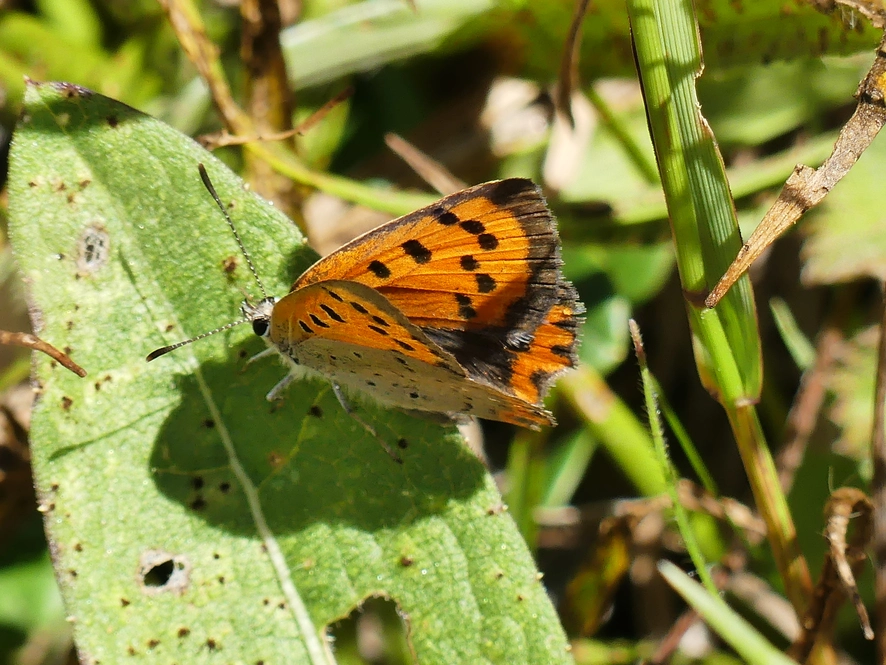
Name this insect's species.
Lycaena phlaeas
